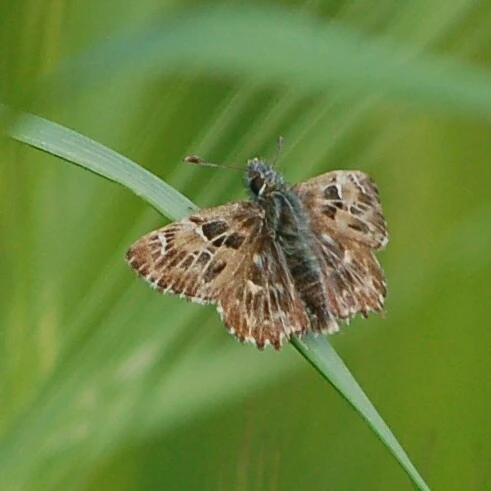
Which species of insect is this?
Carcharodus alceae
